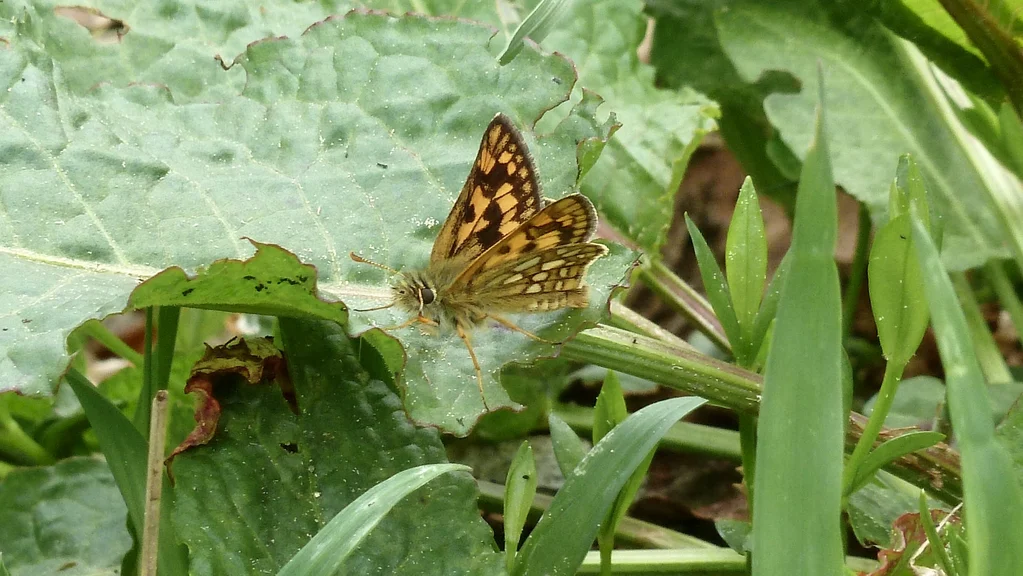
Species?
Carterocephalus palaemon
